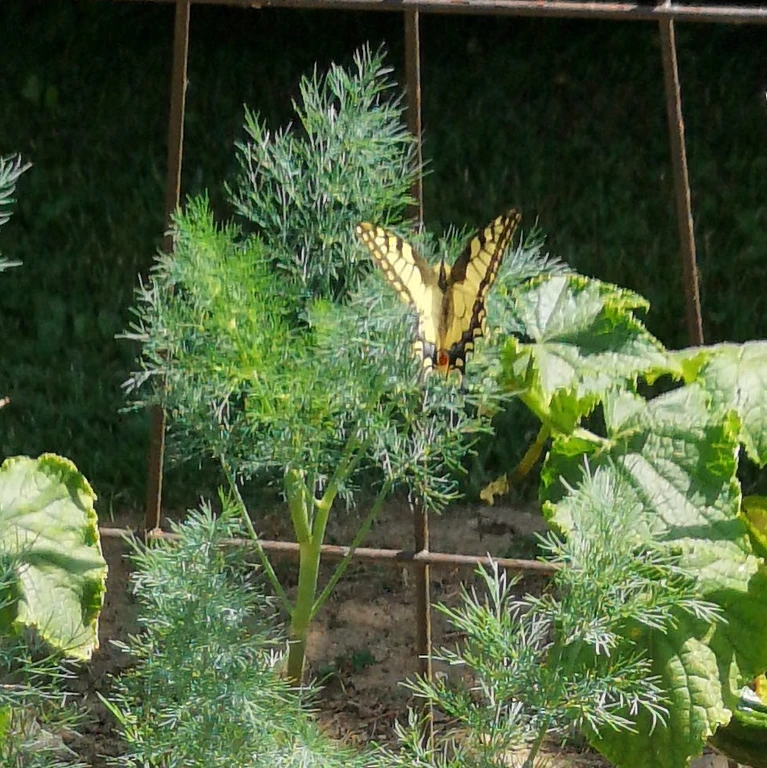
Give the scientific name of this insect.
Papilio machaon
